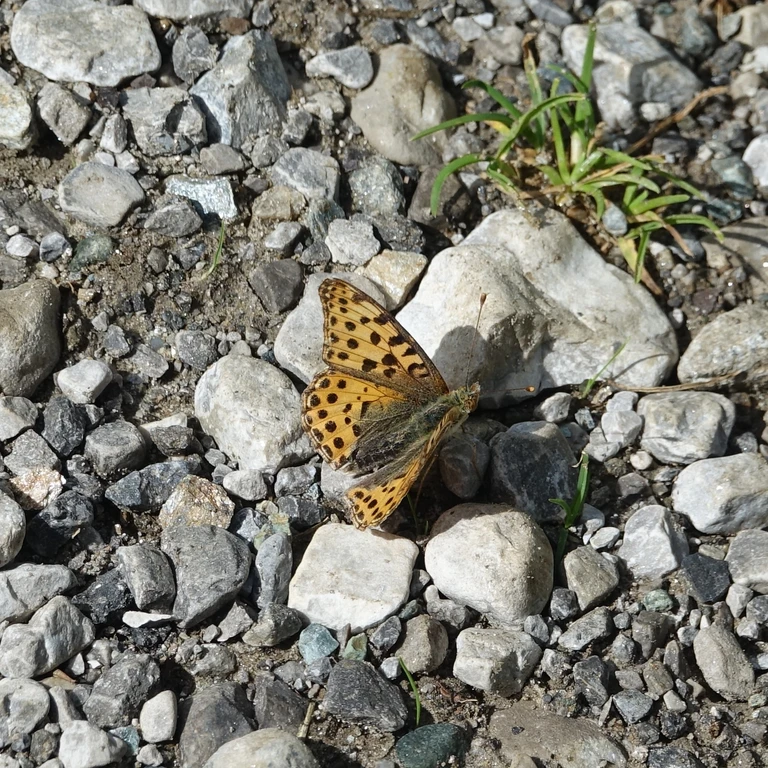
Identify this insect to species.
Issoria lathonia
